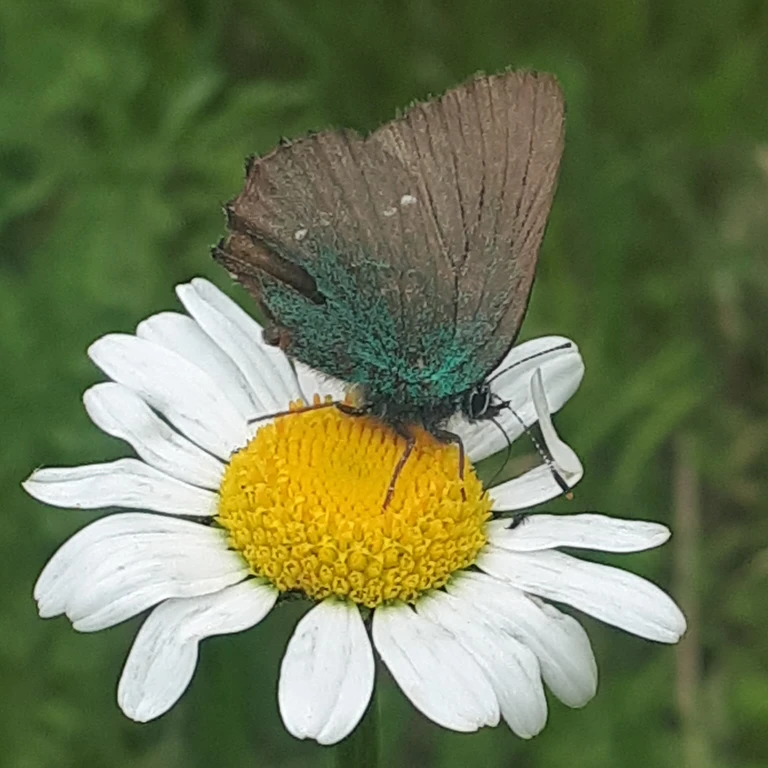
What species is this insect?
Callophrys rubi
